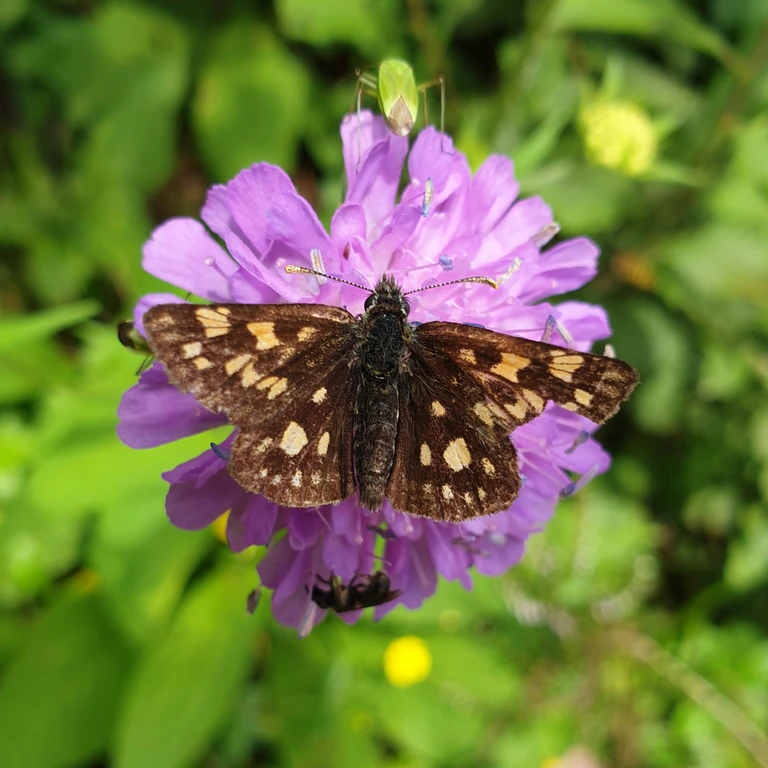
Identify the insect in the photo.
Carterocephalus palaemon
